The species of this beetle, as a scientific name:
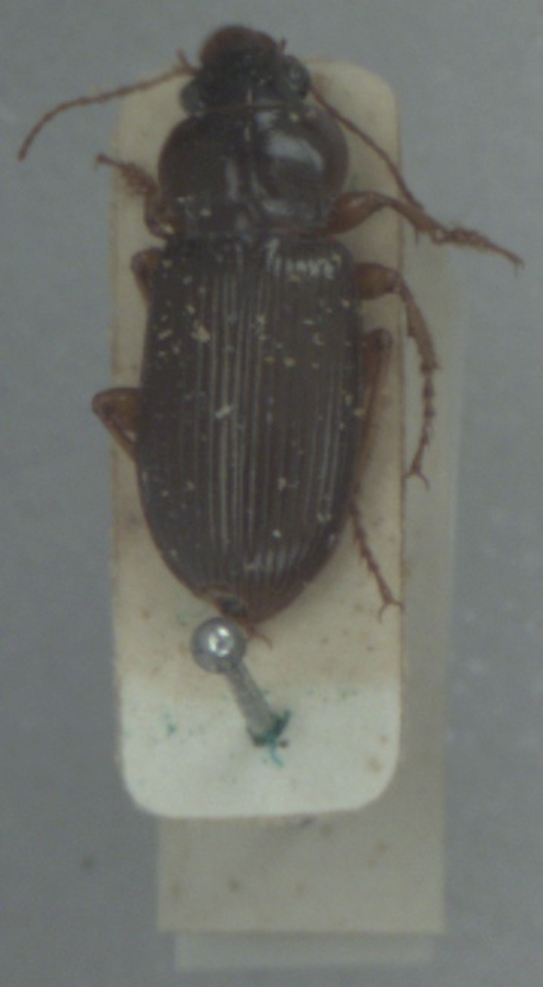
Amara convexiuscula
